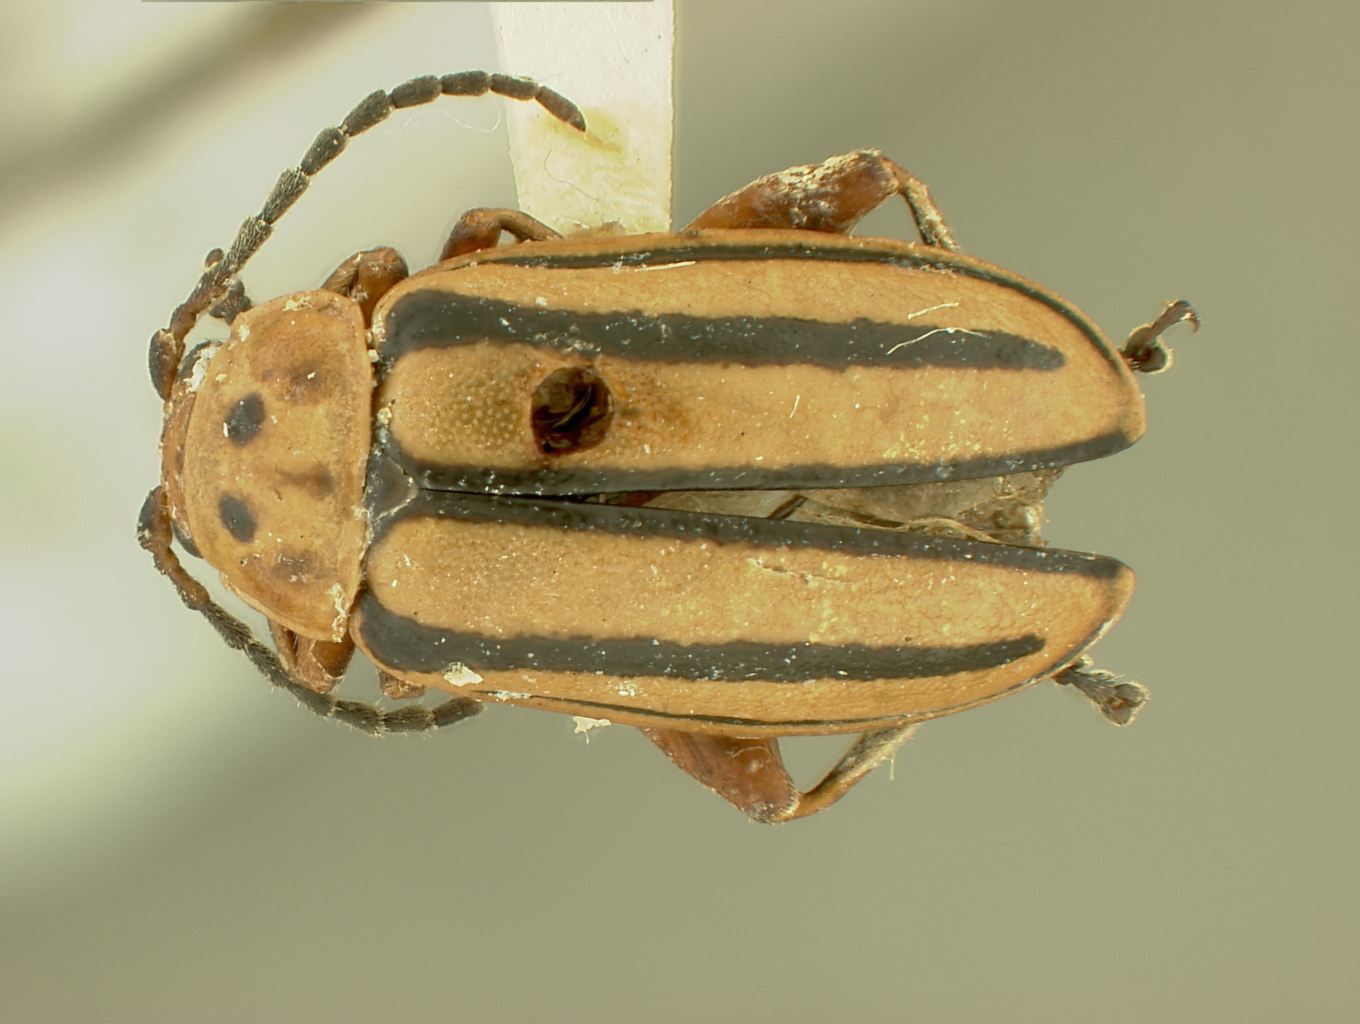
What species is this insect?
Disonycha schaefferi
